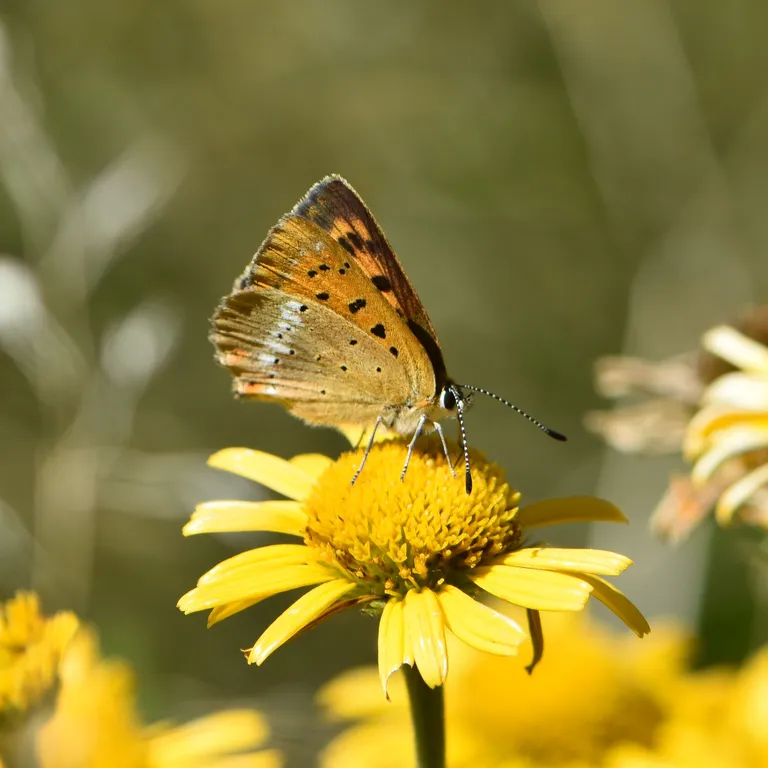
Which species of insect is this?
Lycaena virgaureae
